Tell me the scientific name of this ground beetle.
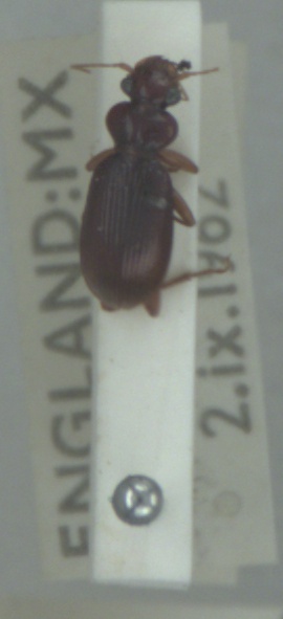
Leistus ferrugineus
